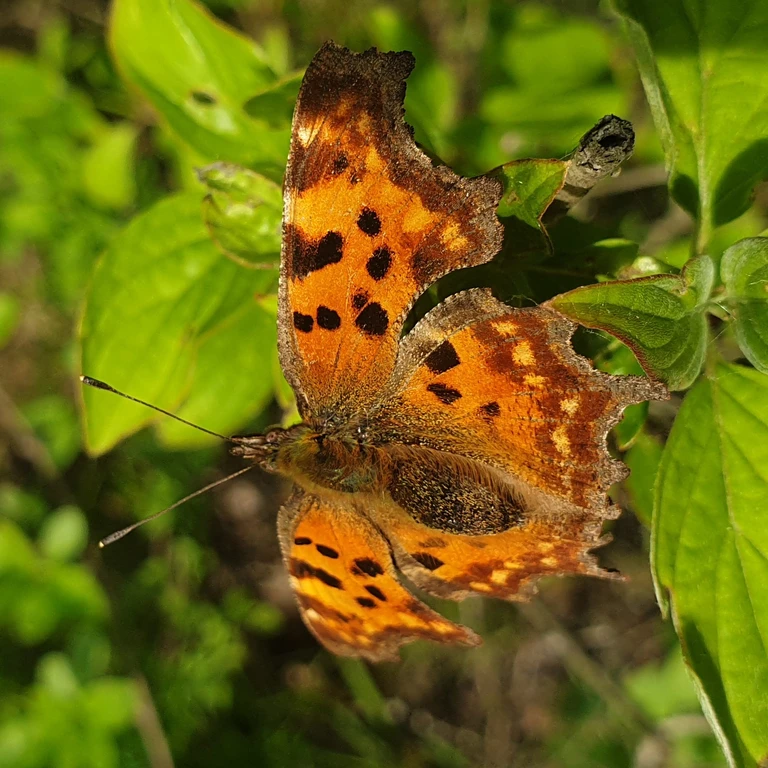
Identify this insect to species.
Polygonia c-album
